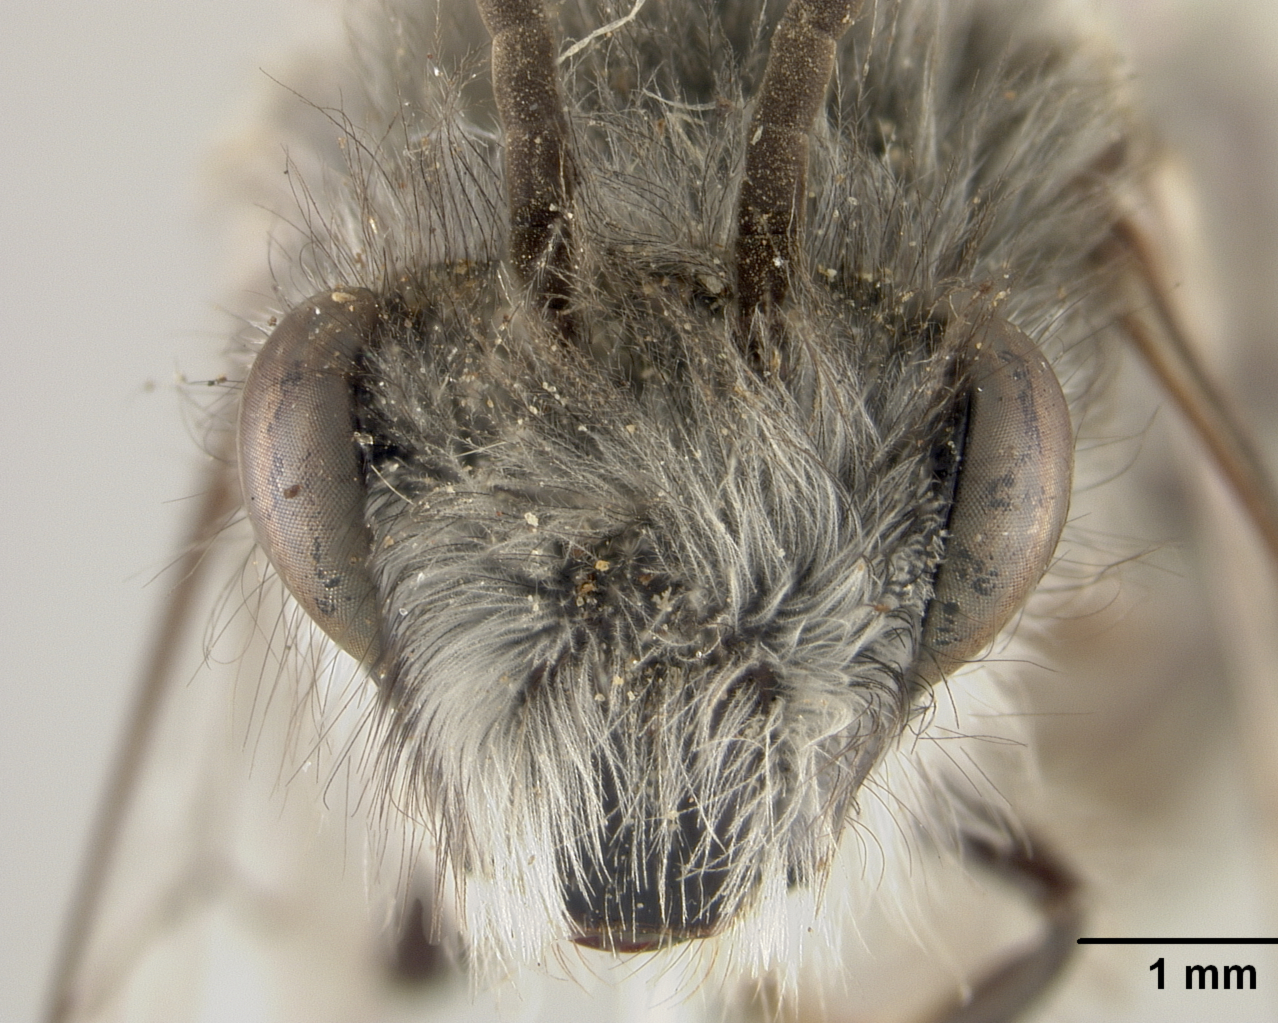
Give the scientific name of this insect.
Colletes chubutensis
